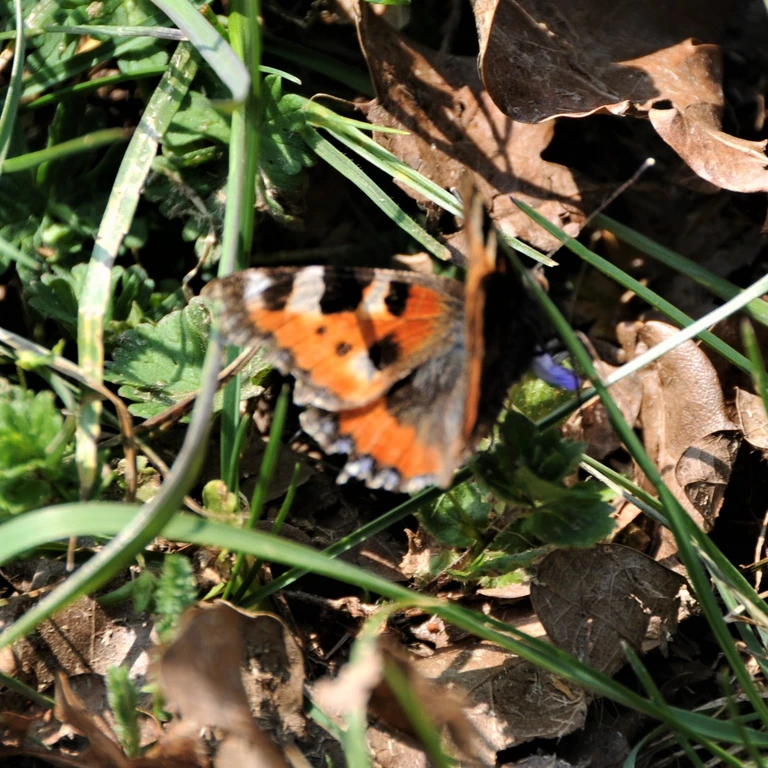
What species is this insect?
Aglais urticae
